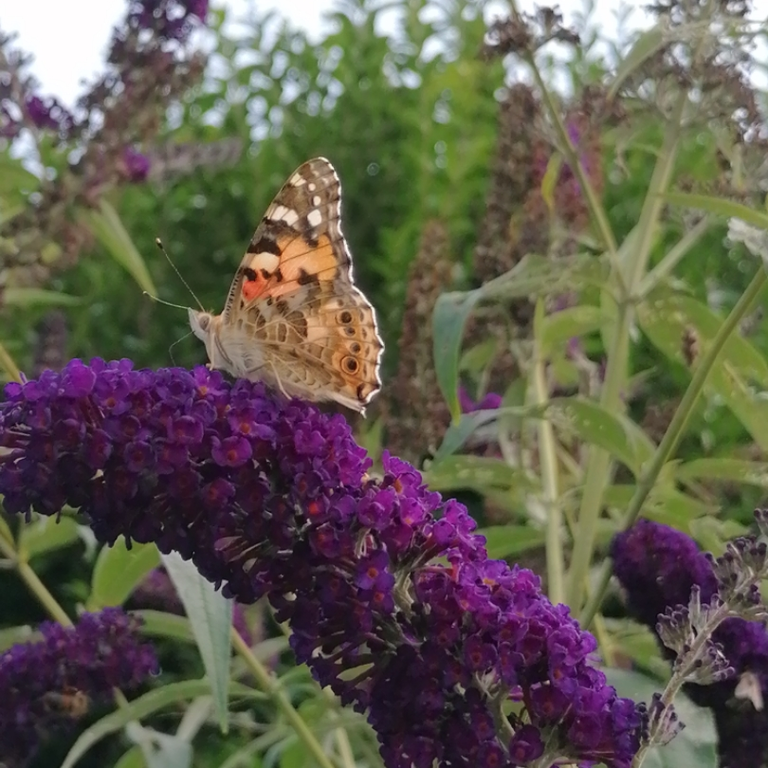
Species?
Vanessa cardui
